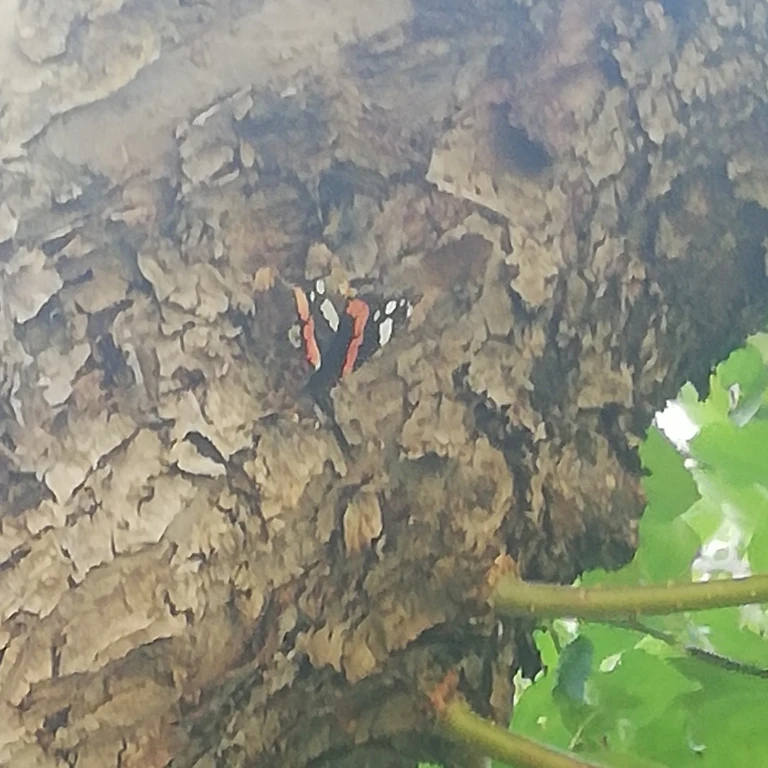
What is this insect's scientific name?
Vanessa atalanta
